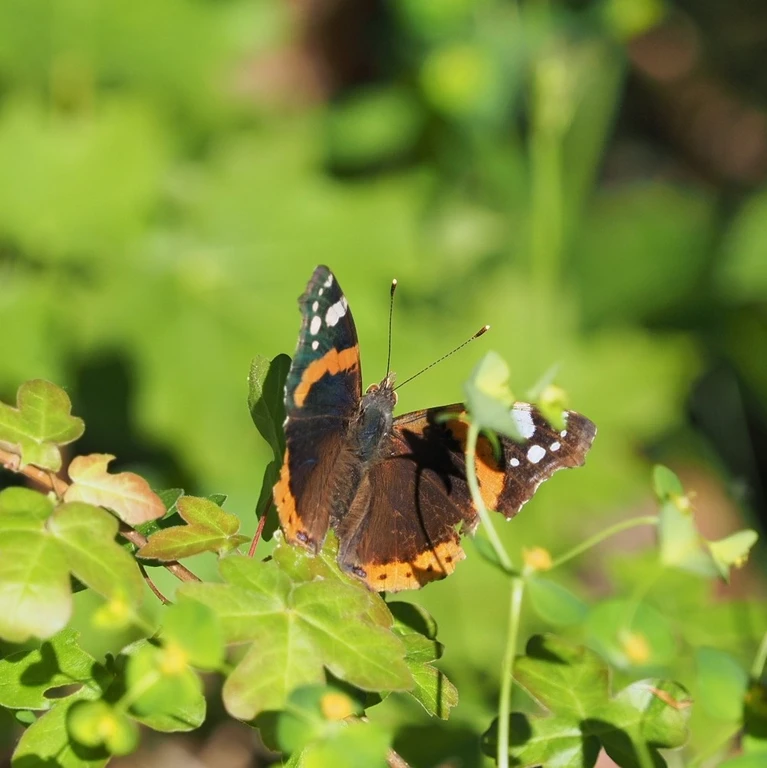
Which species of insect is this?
Vanessa atalanta
